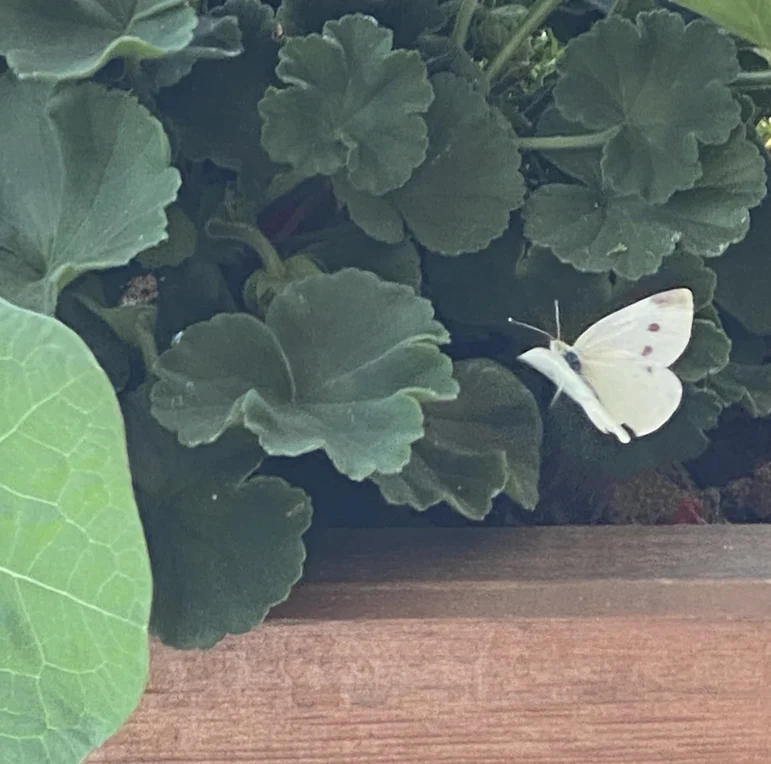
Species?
Pieris rapae
